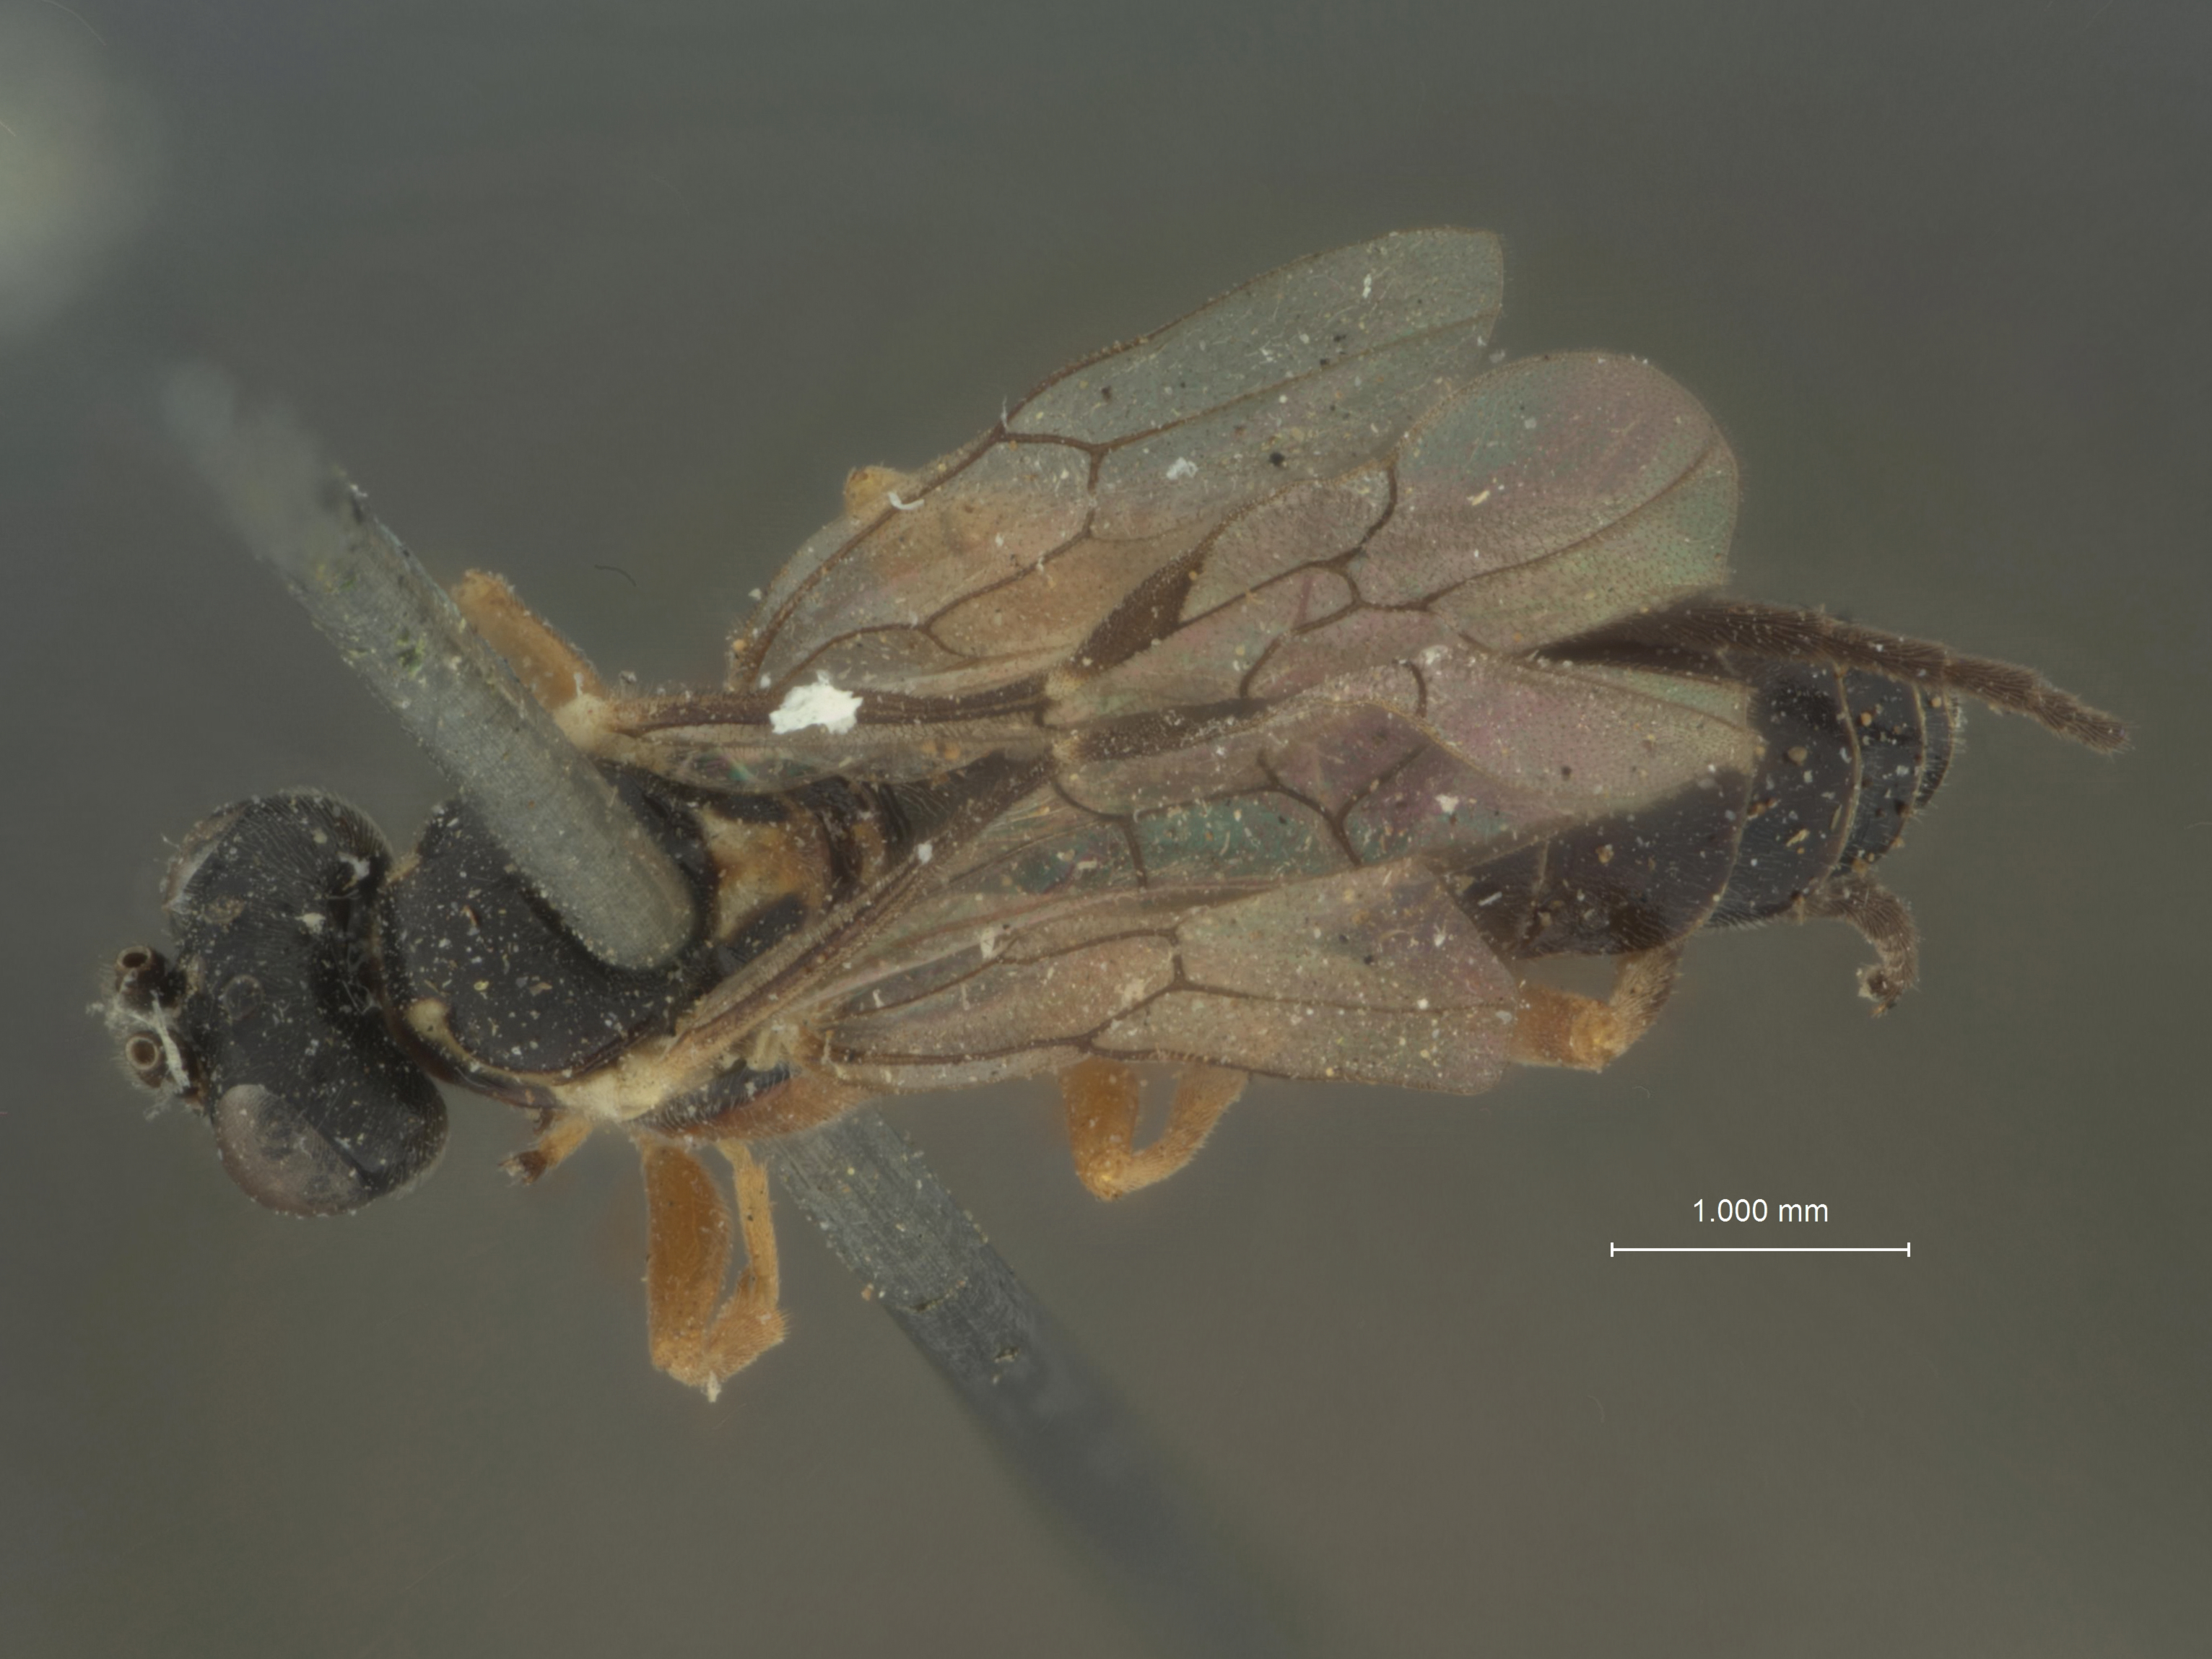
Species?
Bassus euurae
